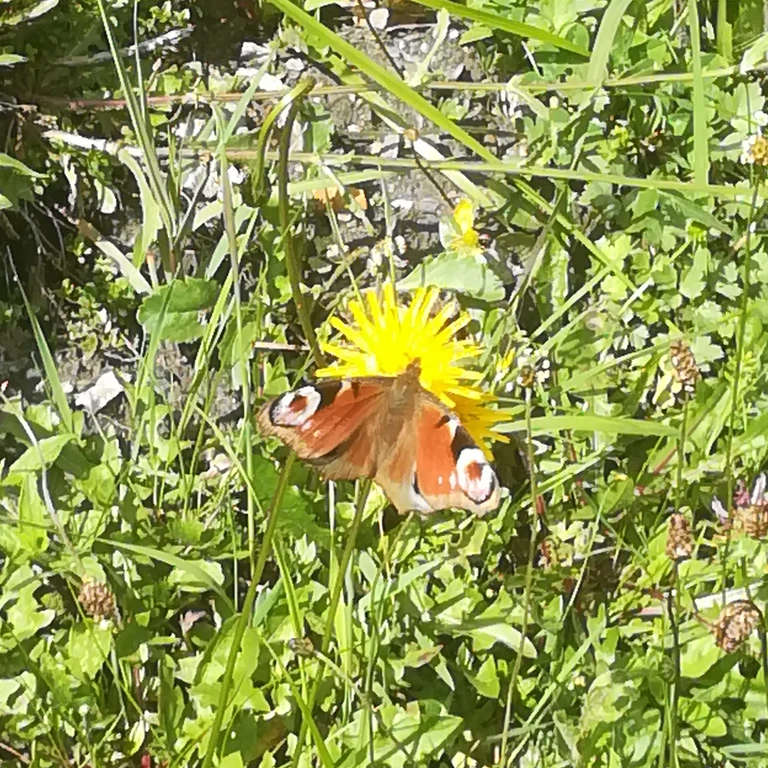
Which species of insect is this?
Aglais io
